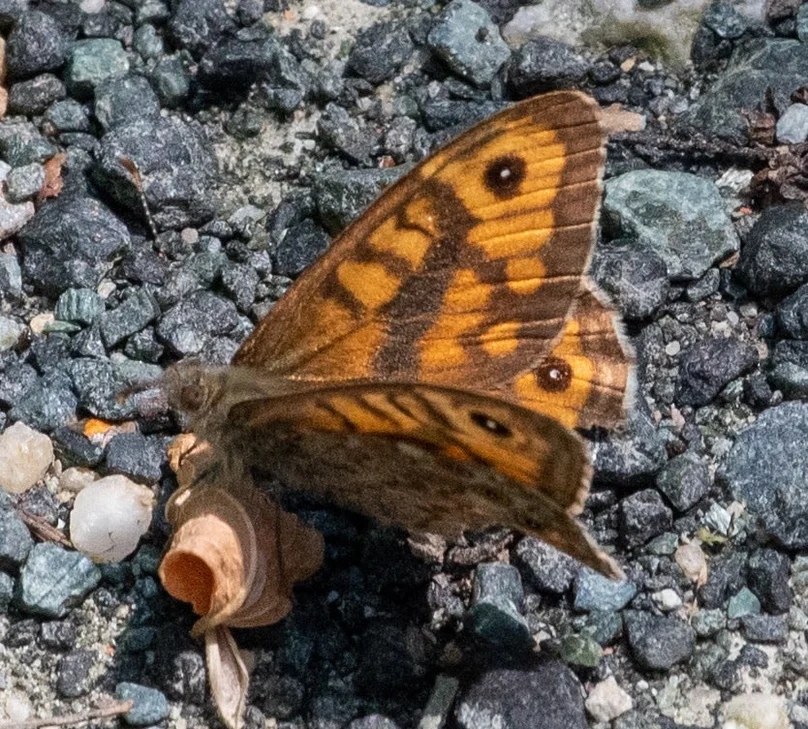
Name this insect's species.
Lasiommata megera (also Pararge megera)
